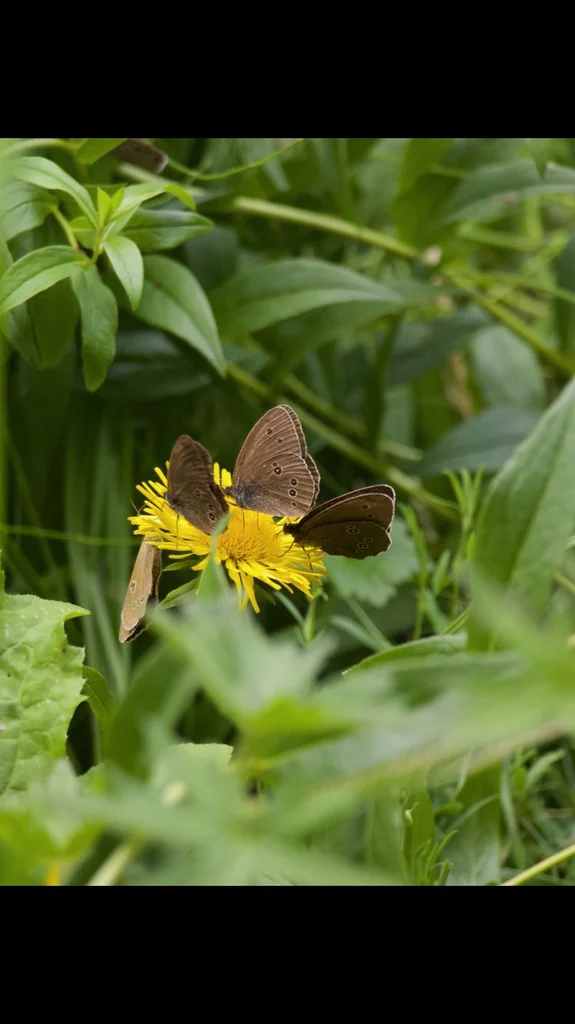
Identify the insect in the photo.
Aphantopus hyperantus
